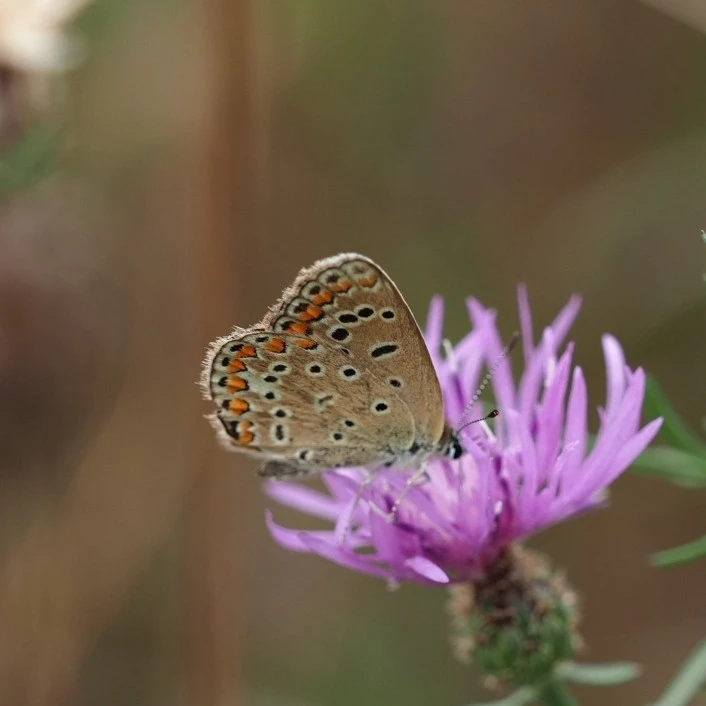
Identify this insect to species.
Polyommatus icarus
